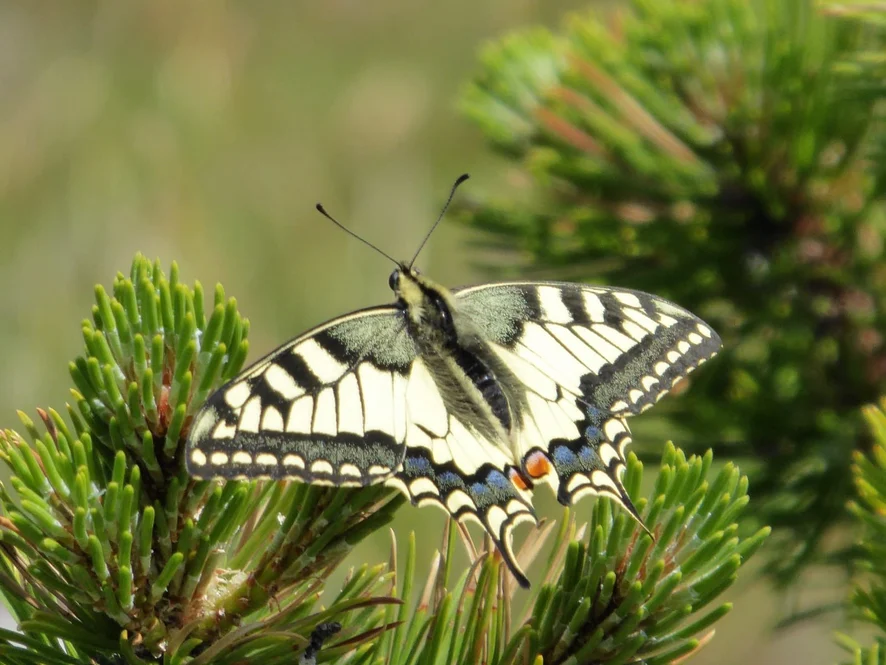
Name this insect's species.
Papilio machaon
